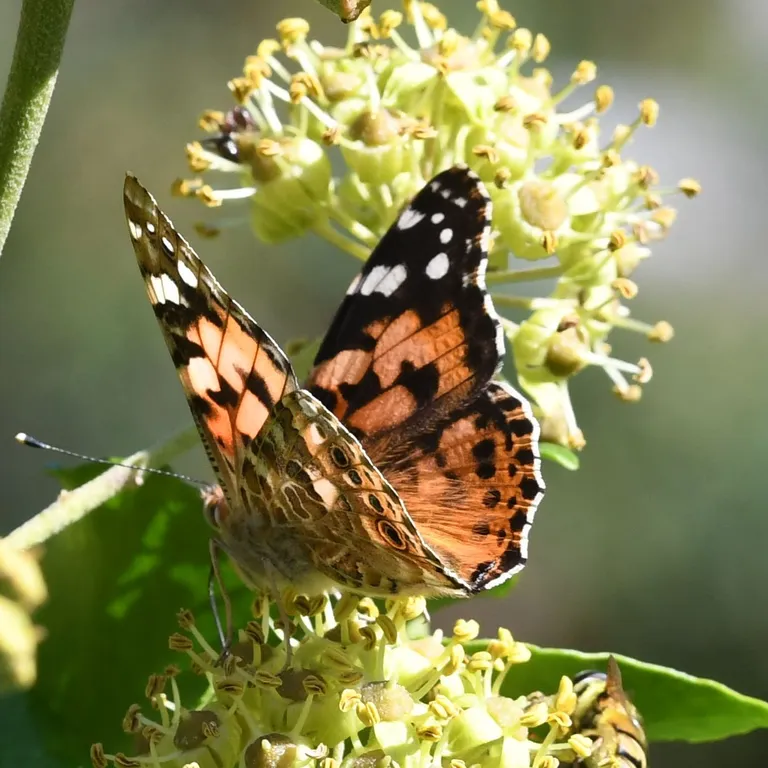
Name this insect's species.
Vanessa cardui
